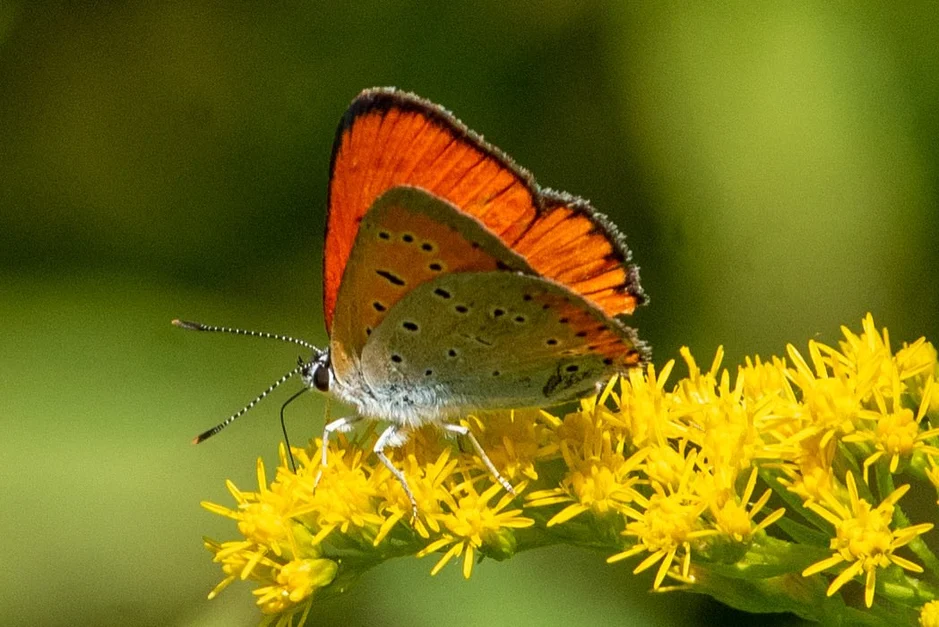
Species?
Lycaena dispar
